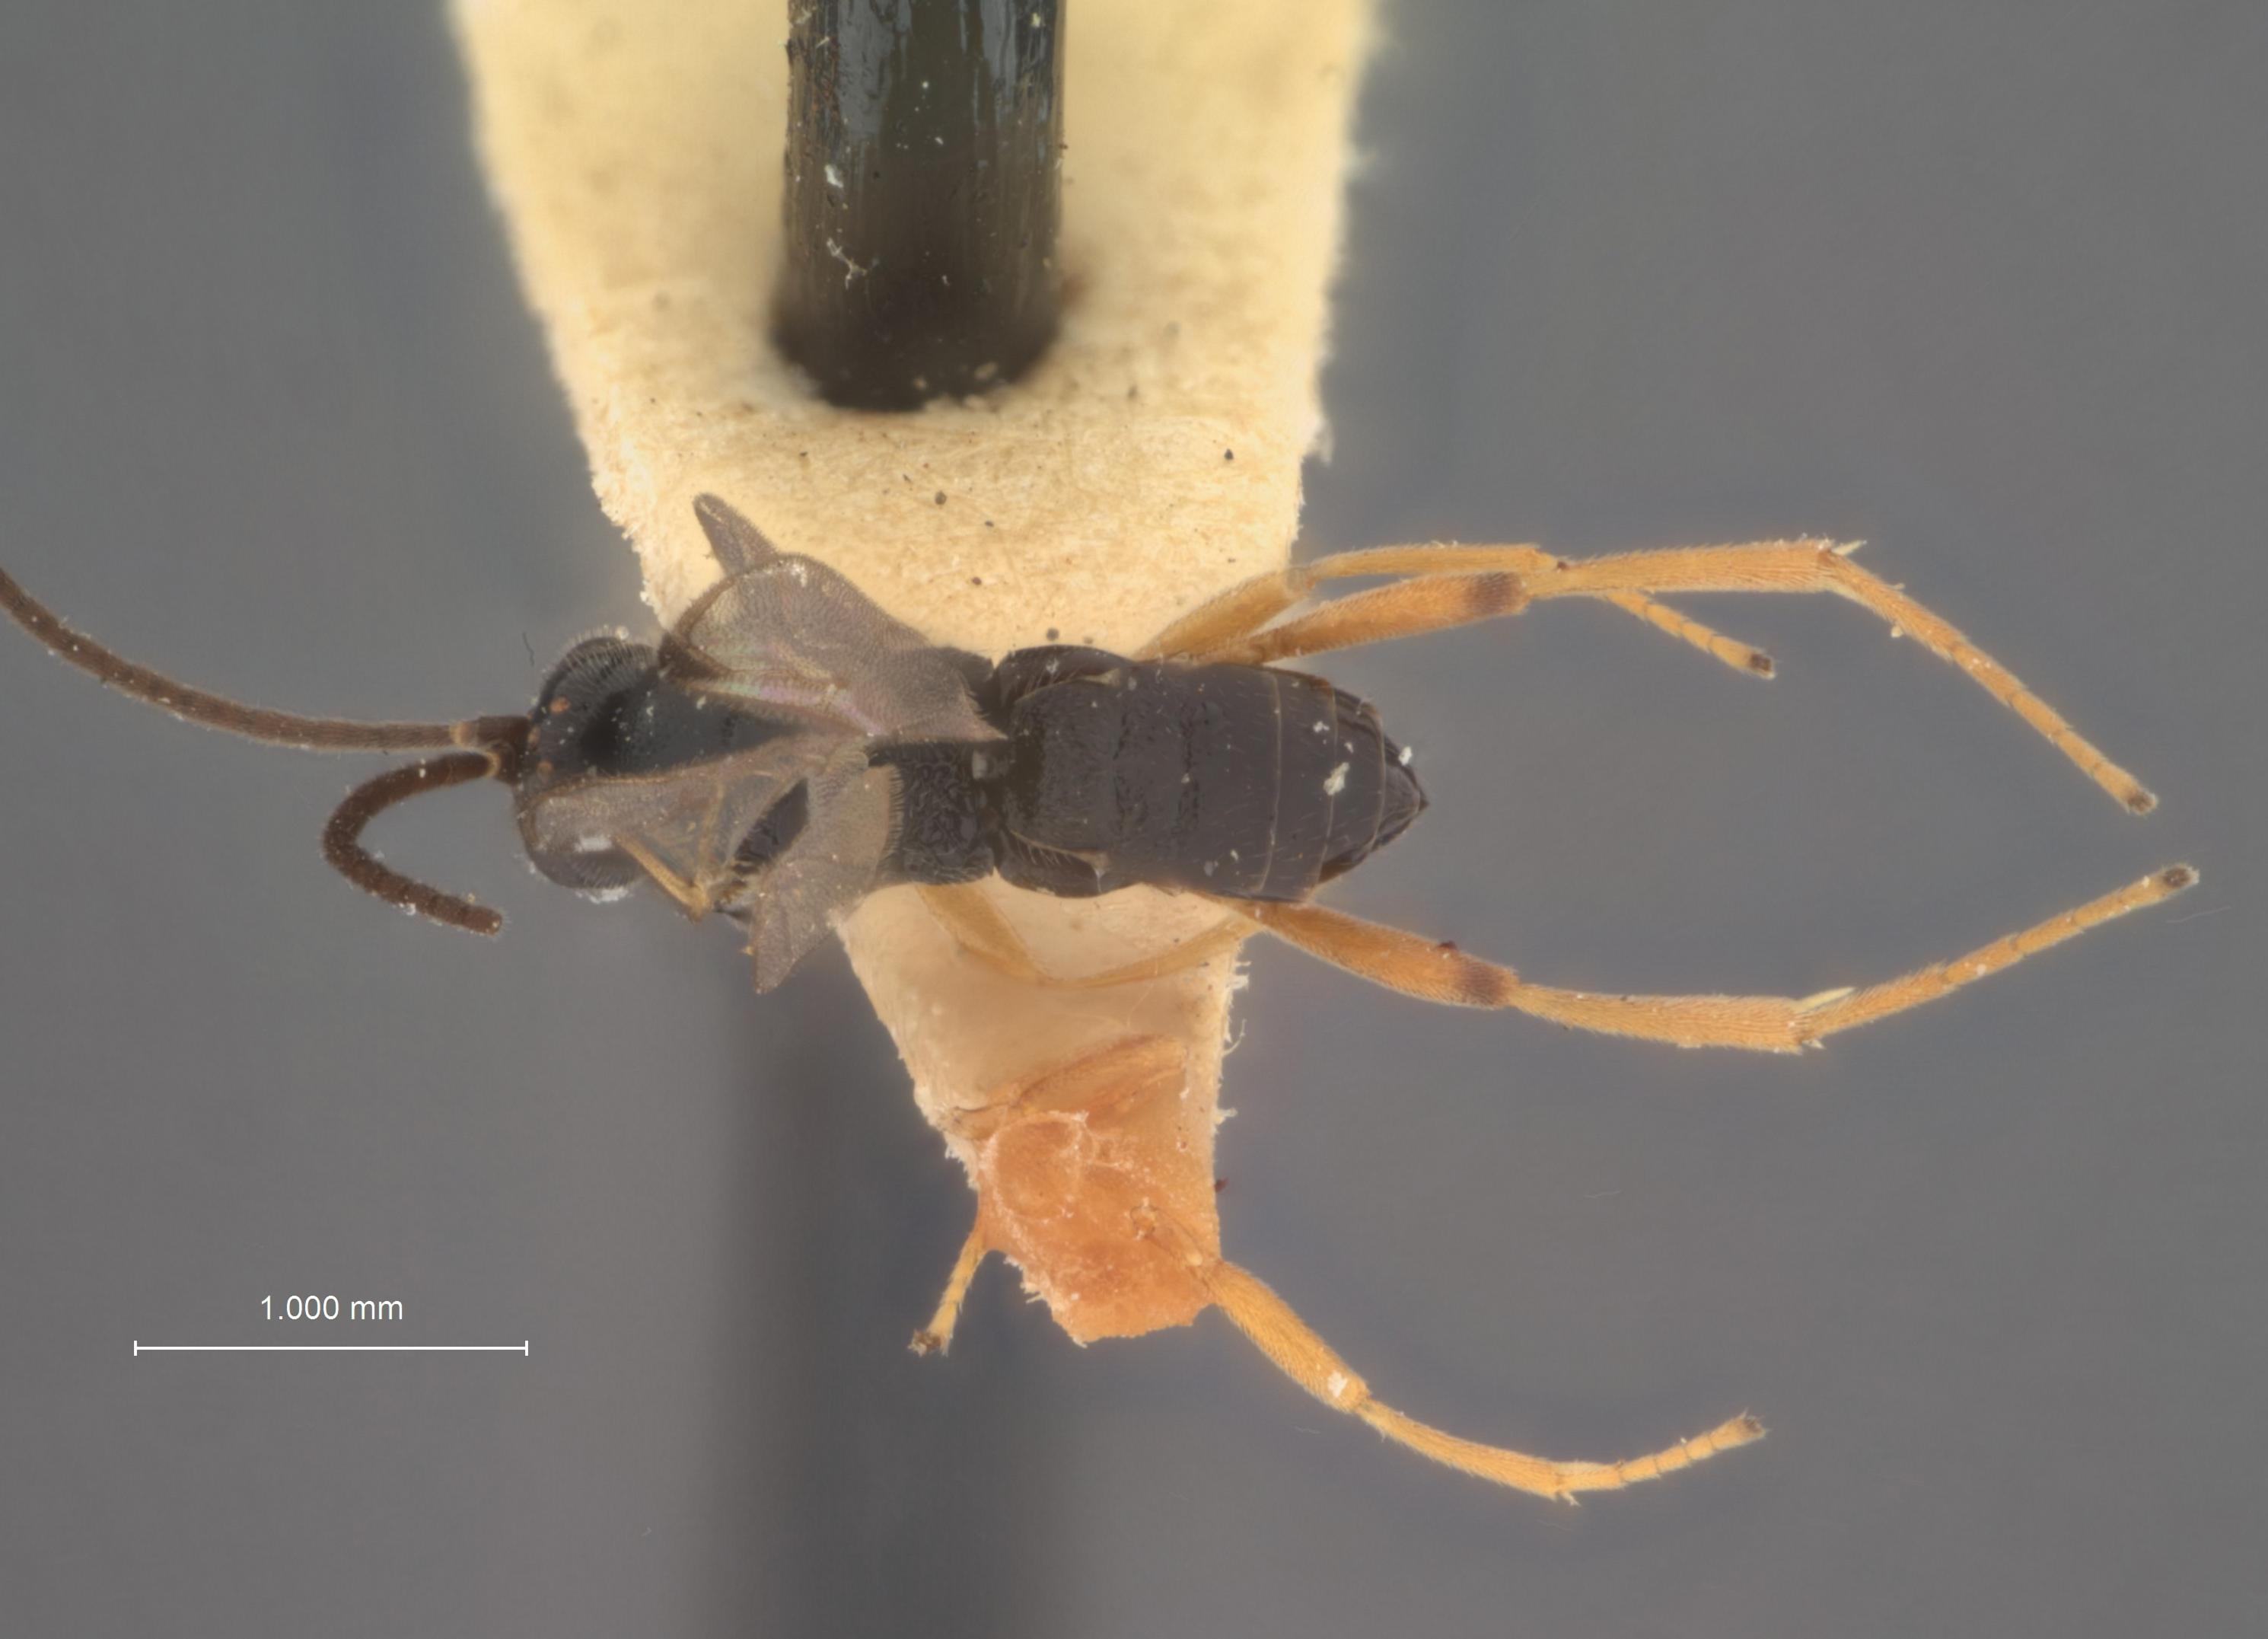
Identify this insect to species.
Apanteles prenidis
